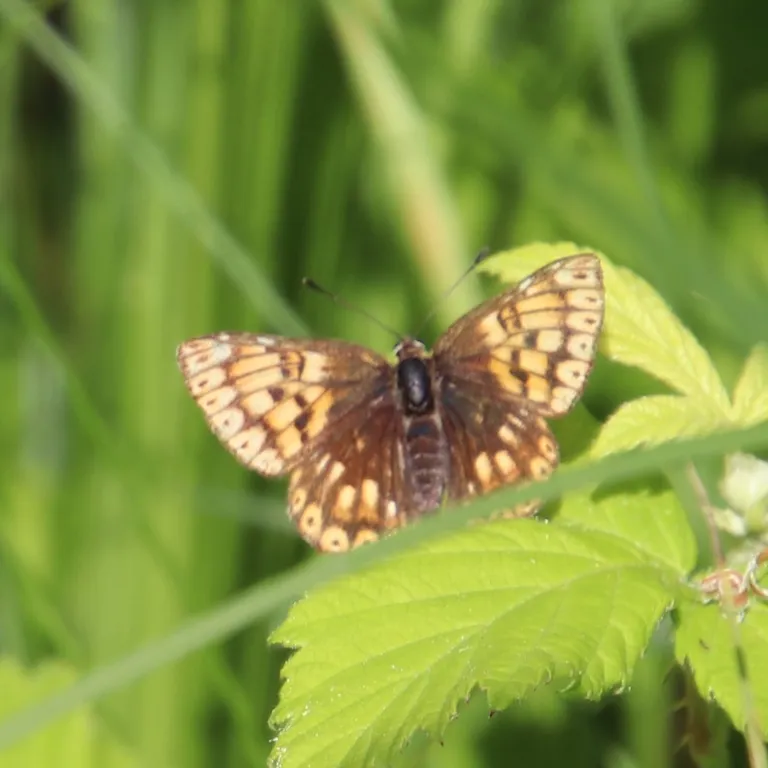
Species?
Hamearis lucina
